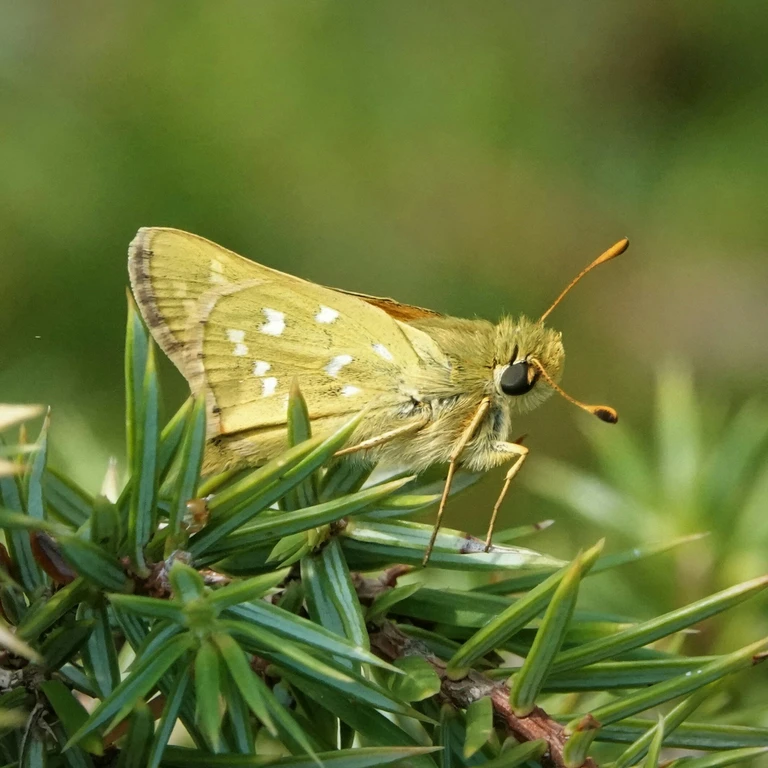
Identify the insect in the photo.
Hesperia comma
